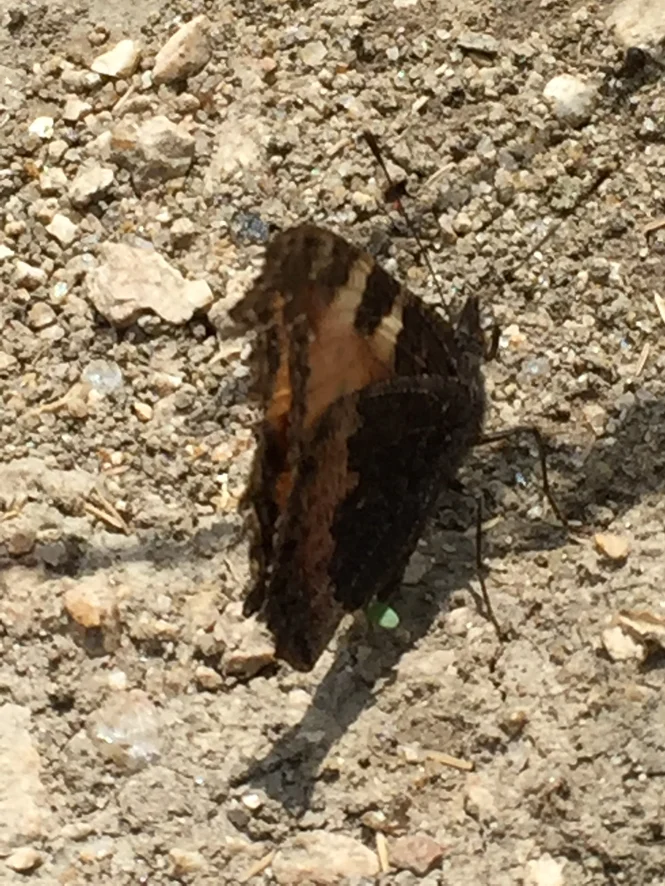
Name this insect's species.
Aglais urticae
